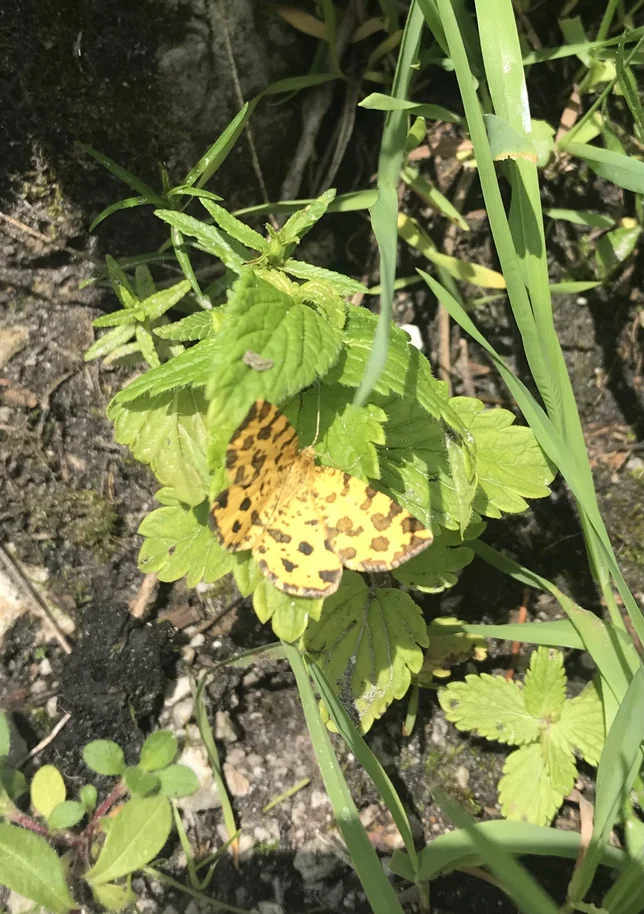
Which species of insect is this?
Pseudopanthera macularia
